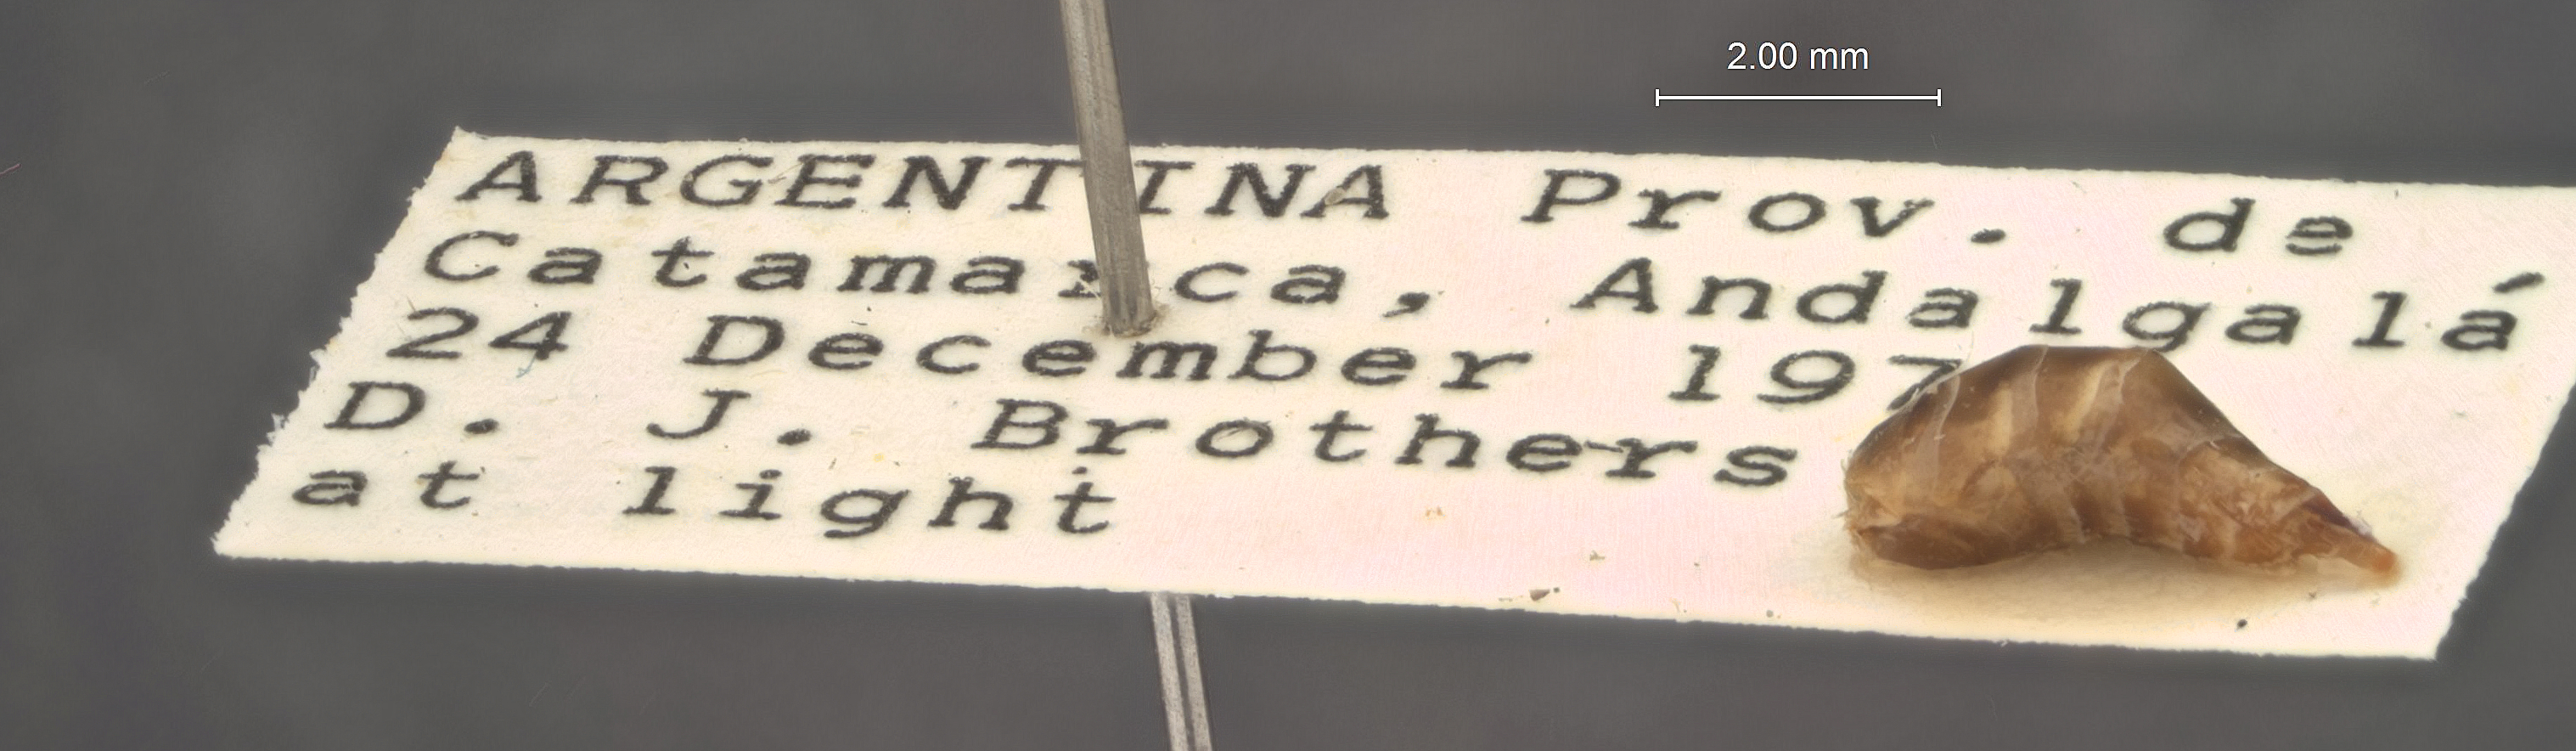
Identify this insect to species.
Plumaroides andalgalensis
